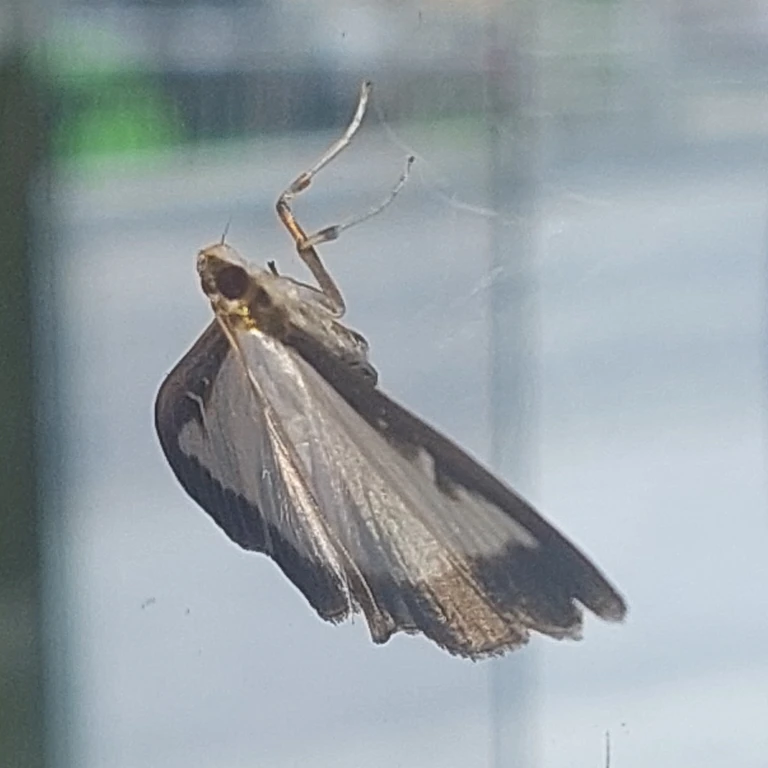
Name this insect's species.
Cydalima perspectalis
